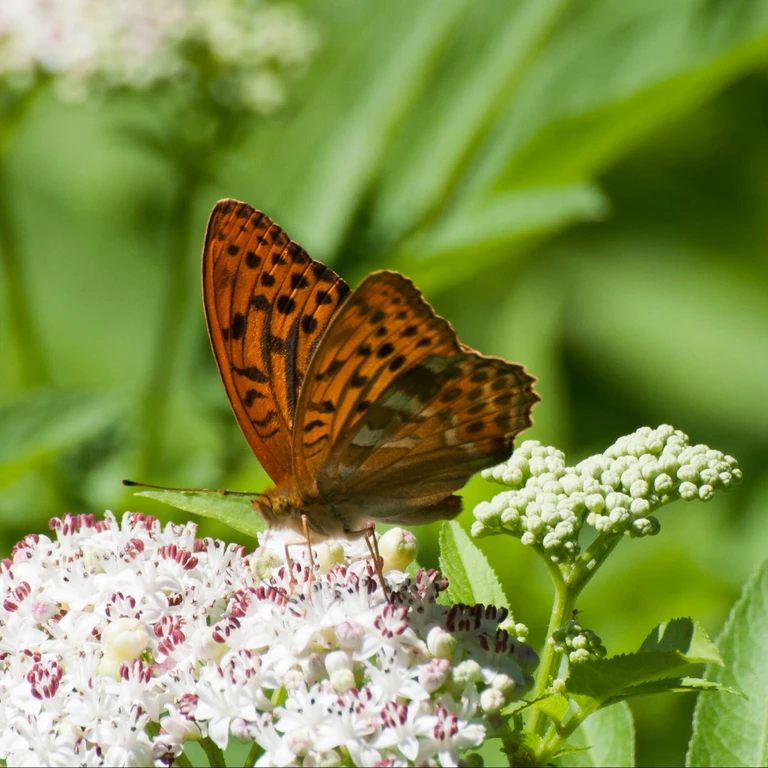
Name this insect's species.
Argynnis paphia
